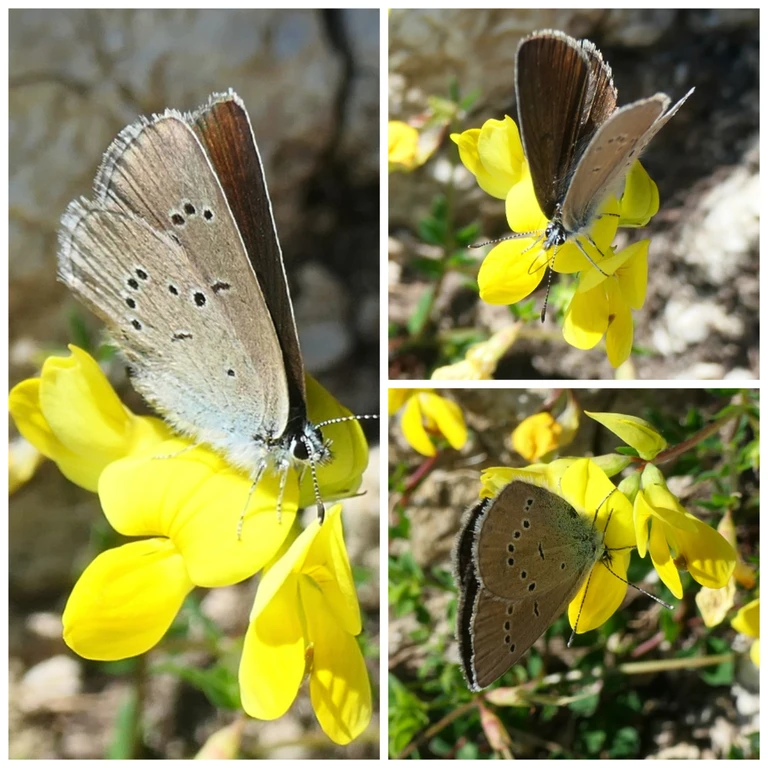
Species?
Cyaniris semiargus
